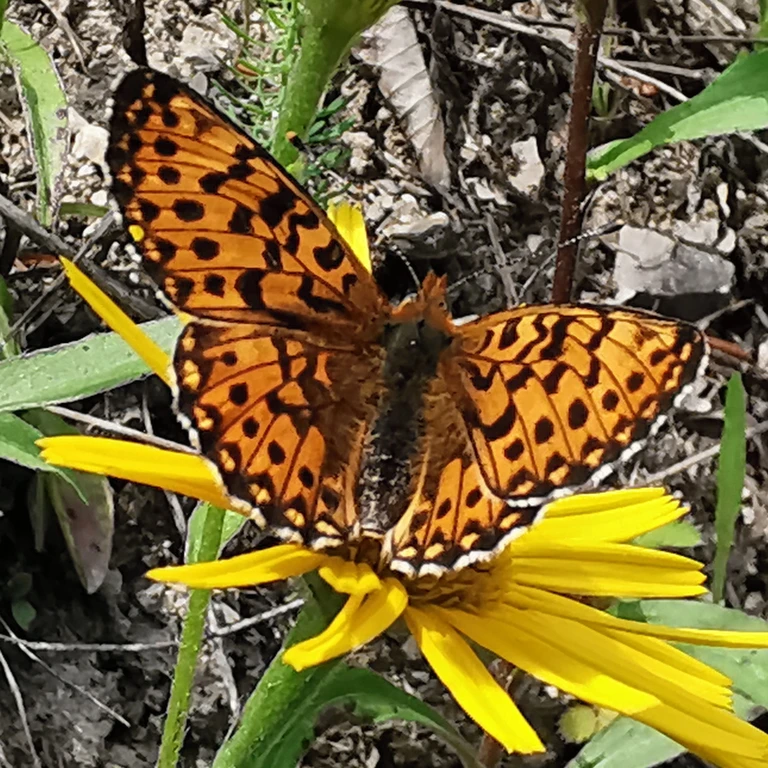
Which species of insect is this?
Boloria euphrosyne (also Clossiana euphrosyne)
